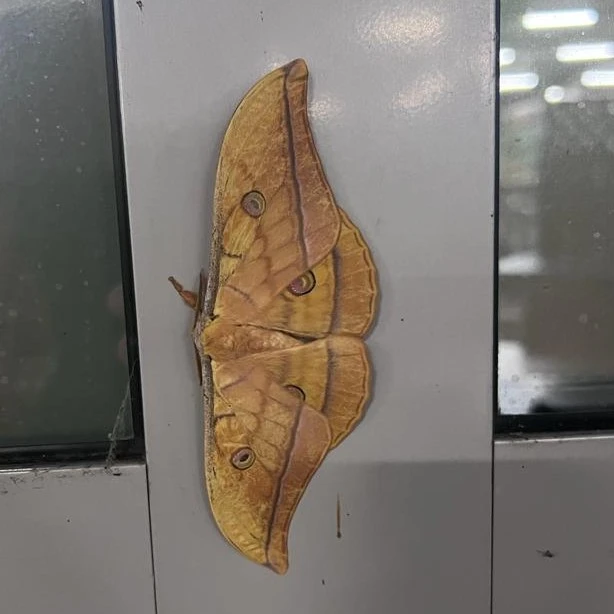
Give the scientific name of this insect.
Antheraea yamamai
